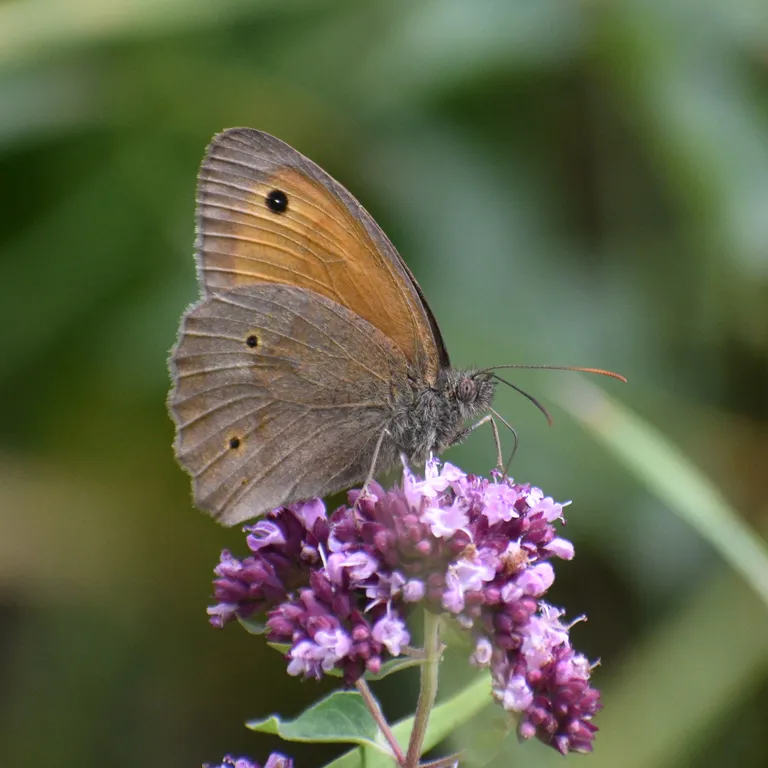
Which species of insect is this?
Maniola jurtina
